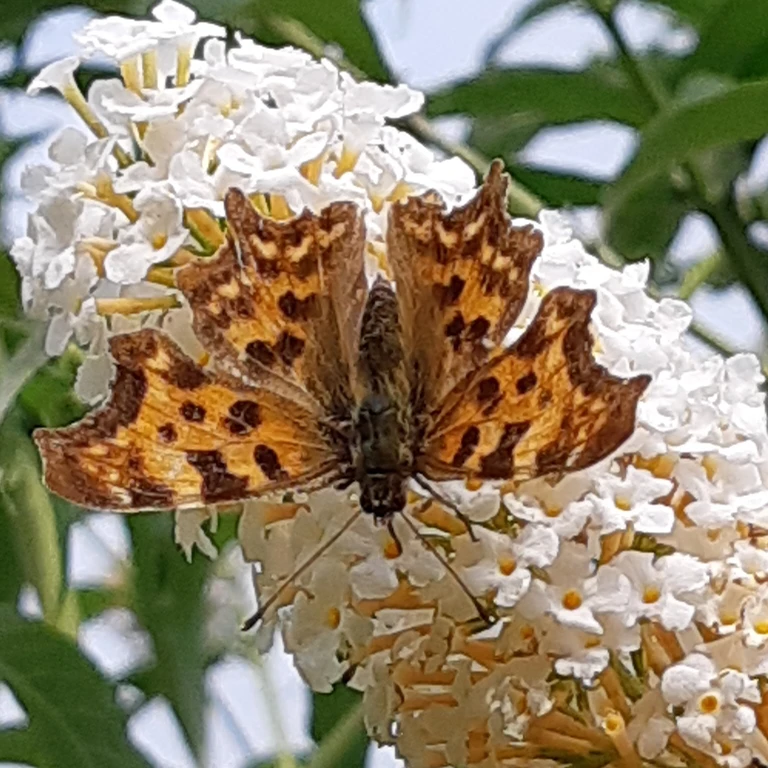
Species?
Polygonia c-album
